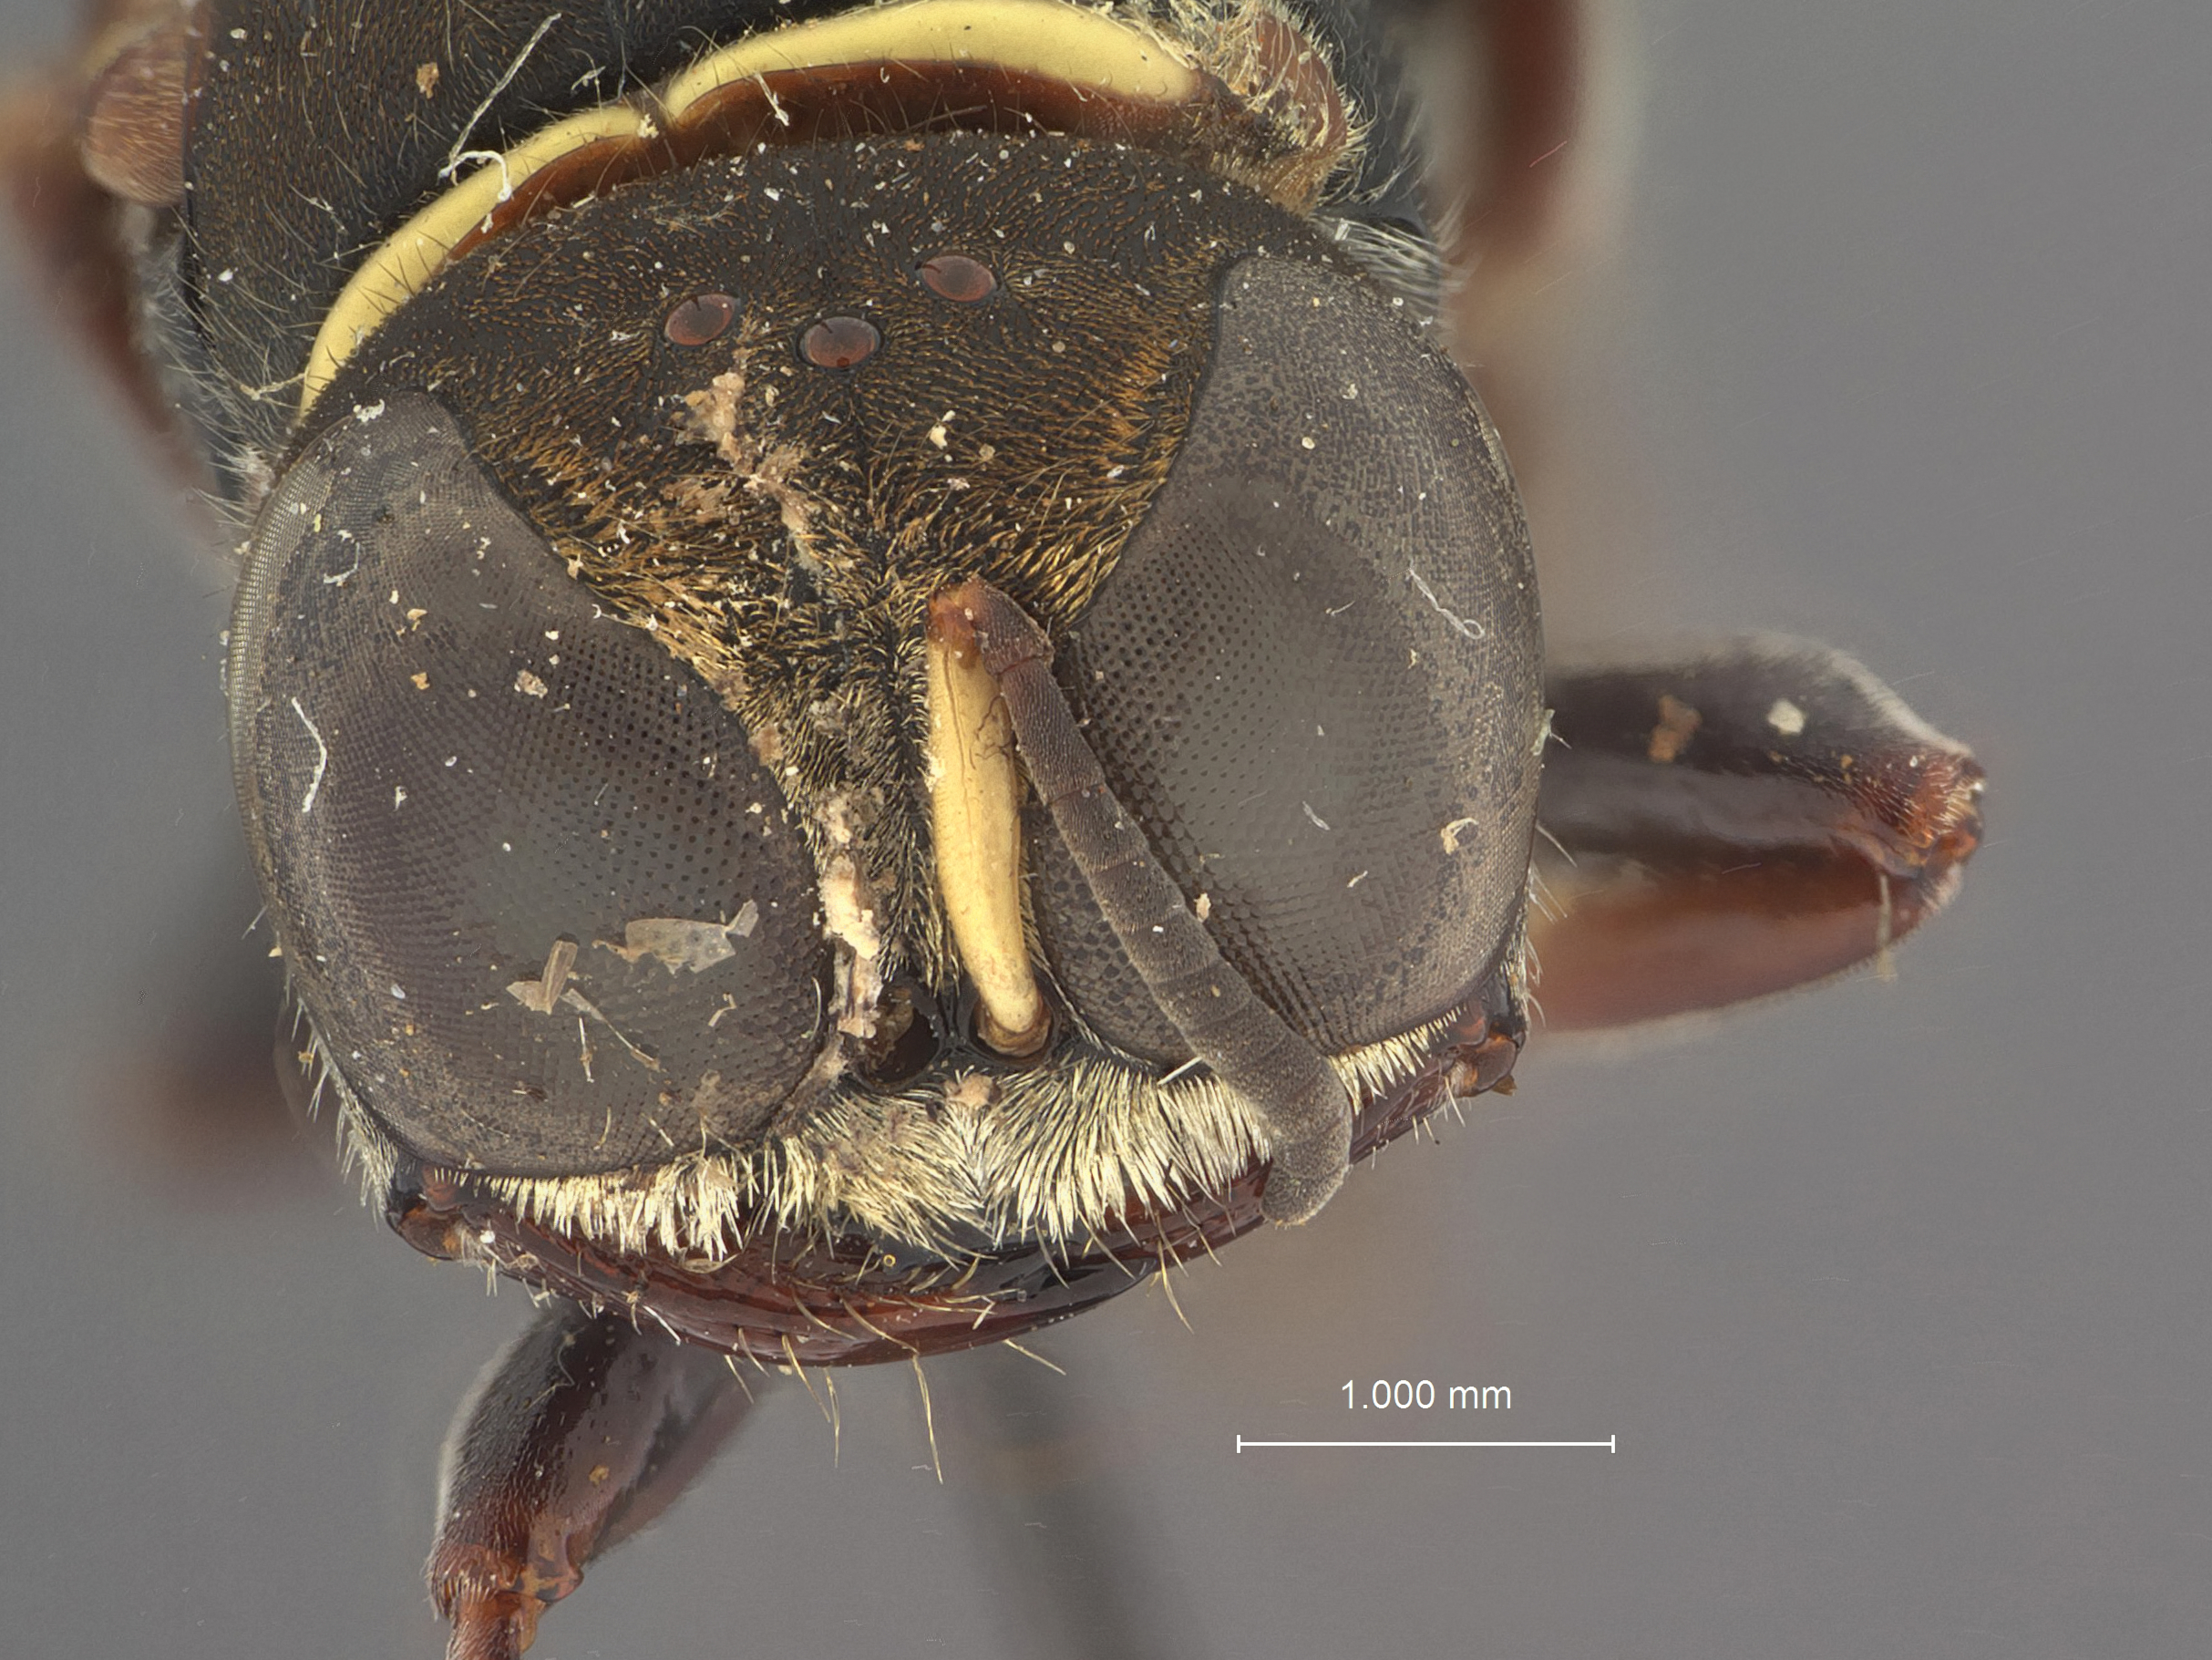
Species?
Dasyproctus lambertoni
